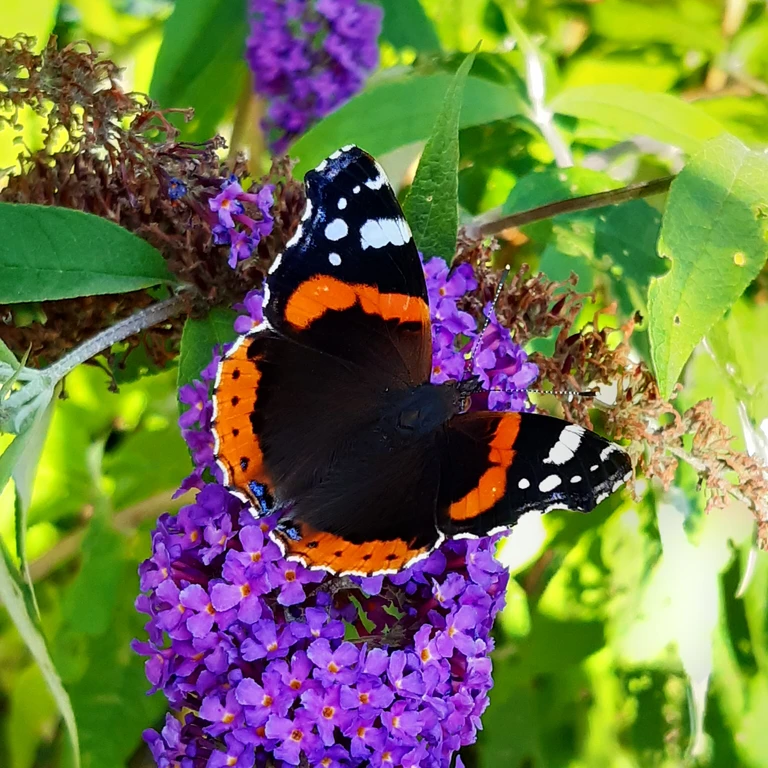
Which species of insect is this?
Vanessa atalanta
